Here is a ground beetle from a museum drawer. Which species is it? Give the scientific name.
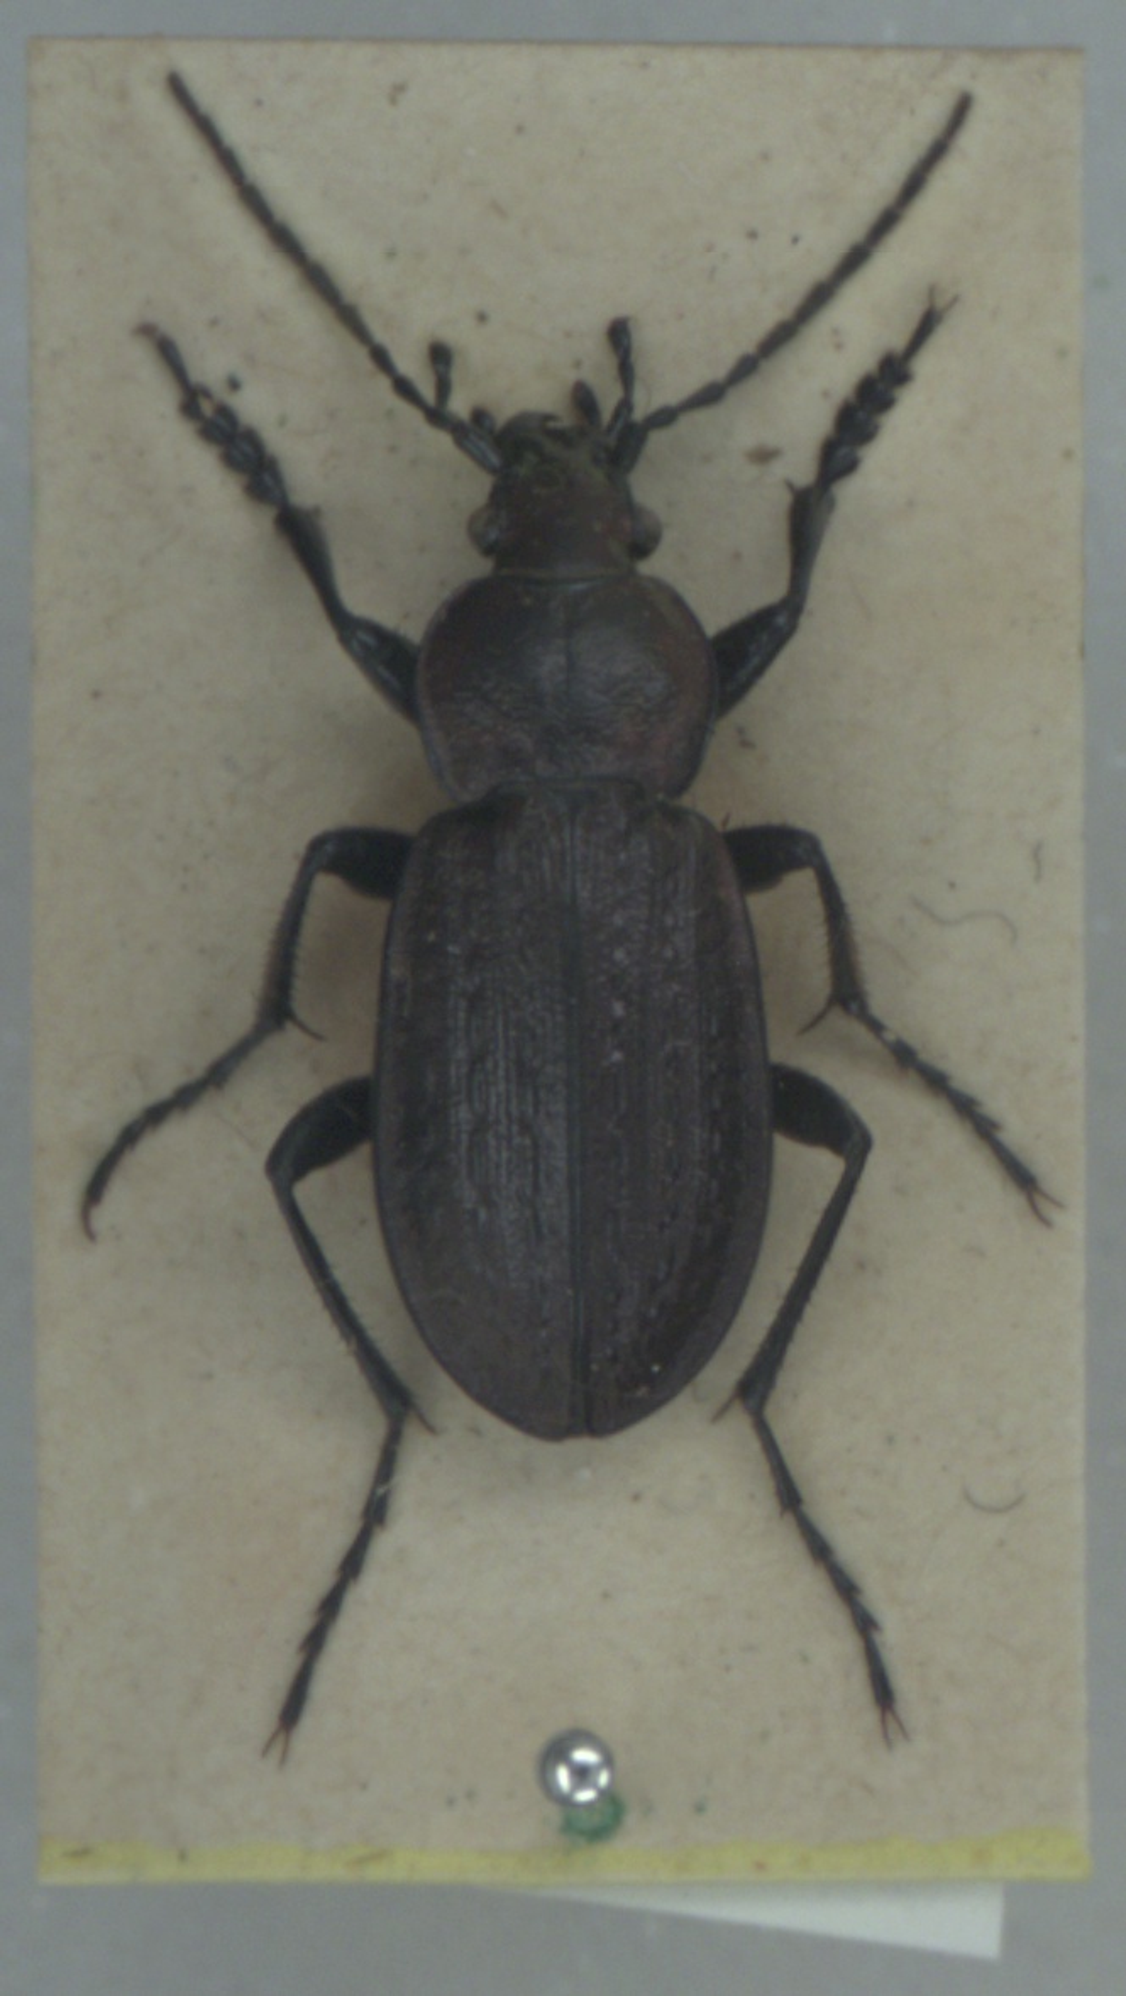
Carabus arvensis
